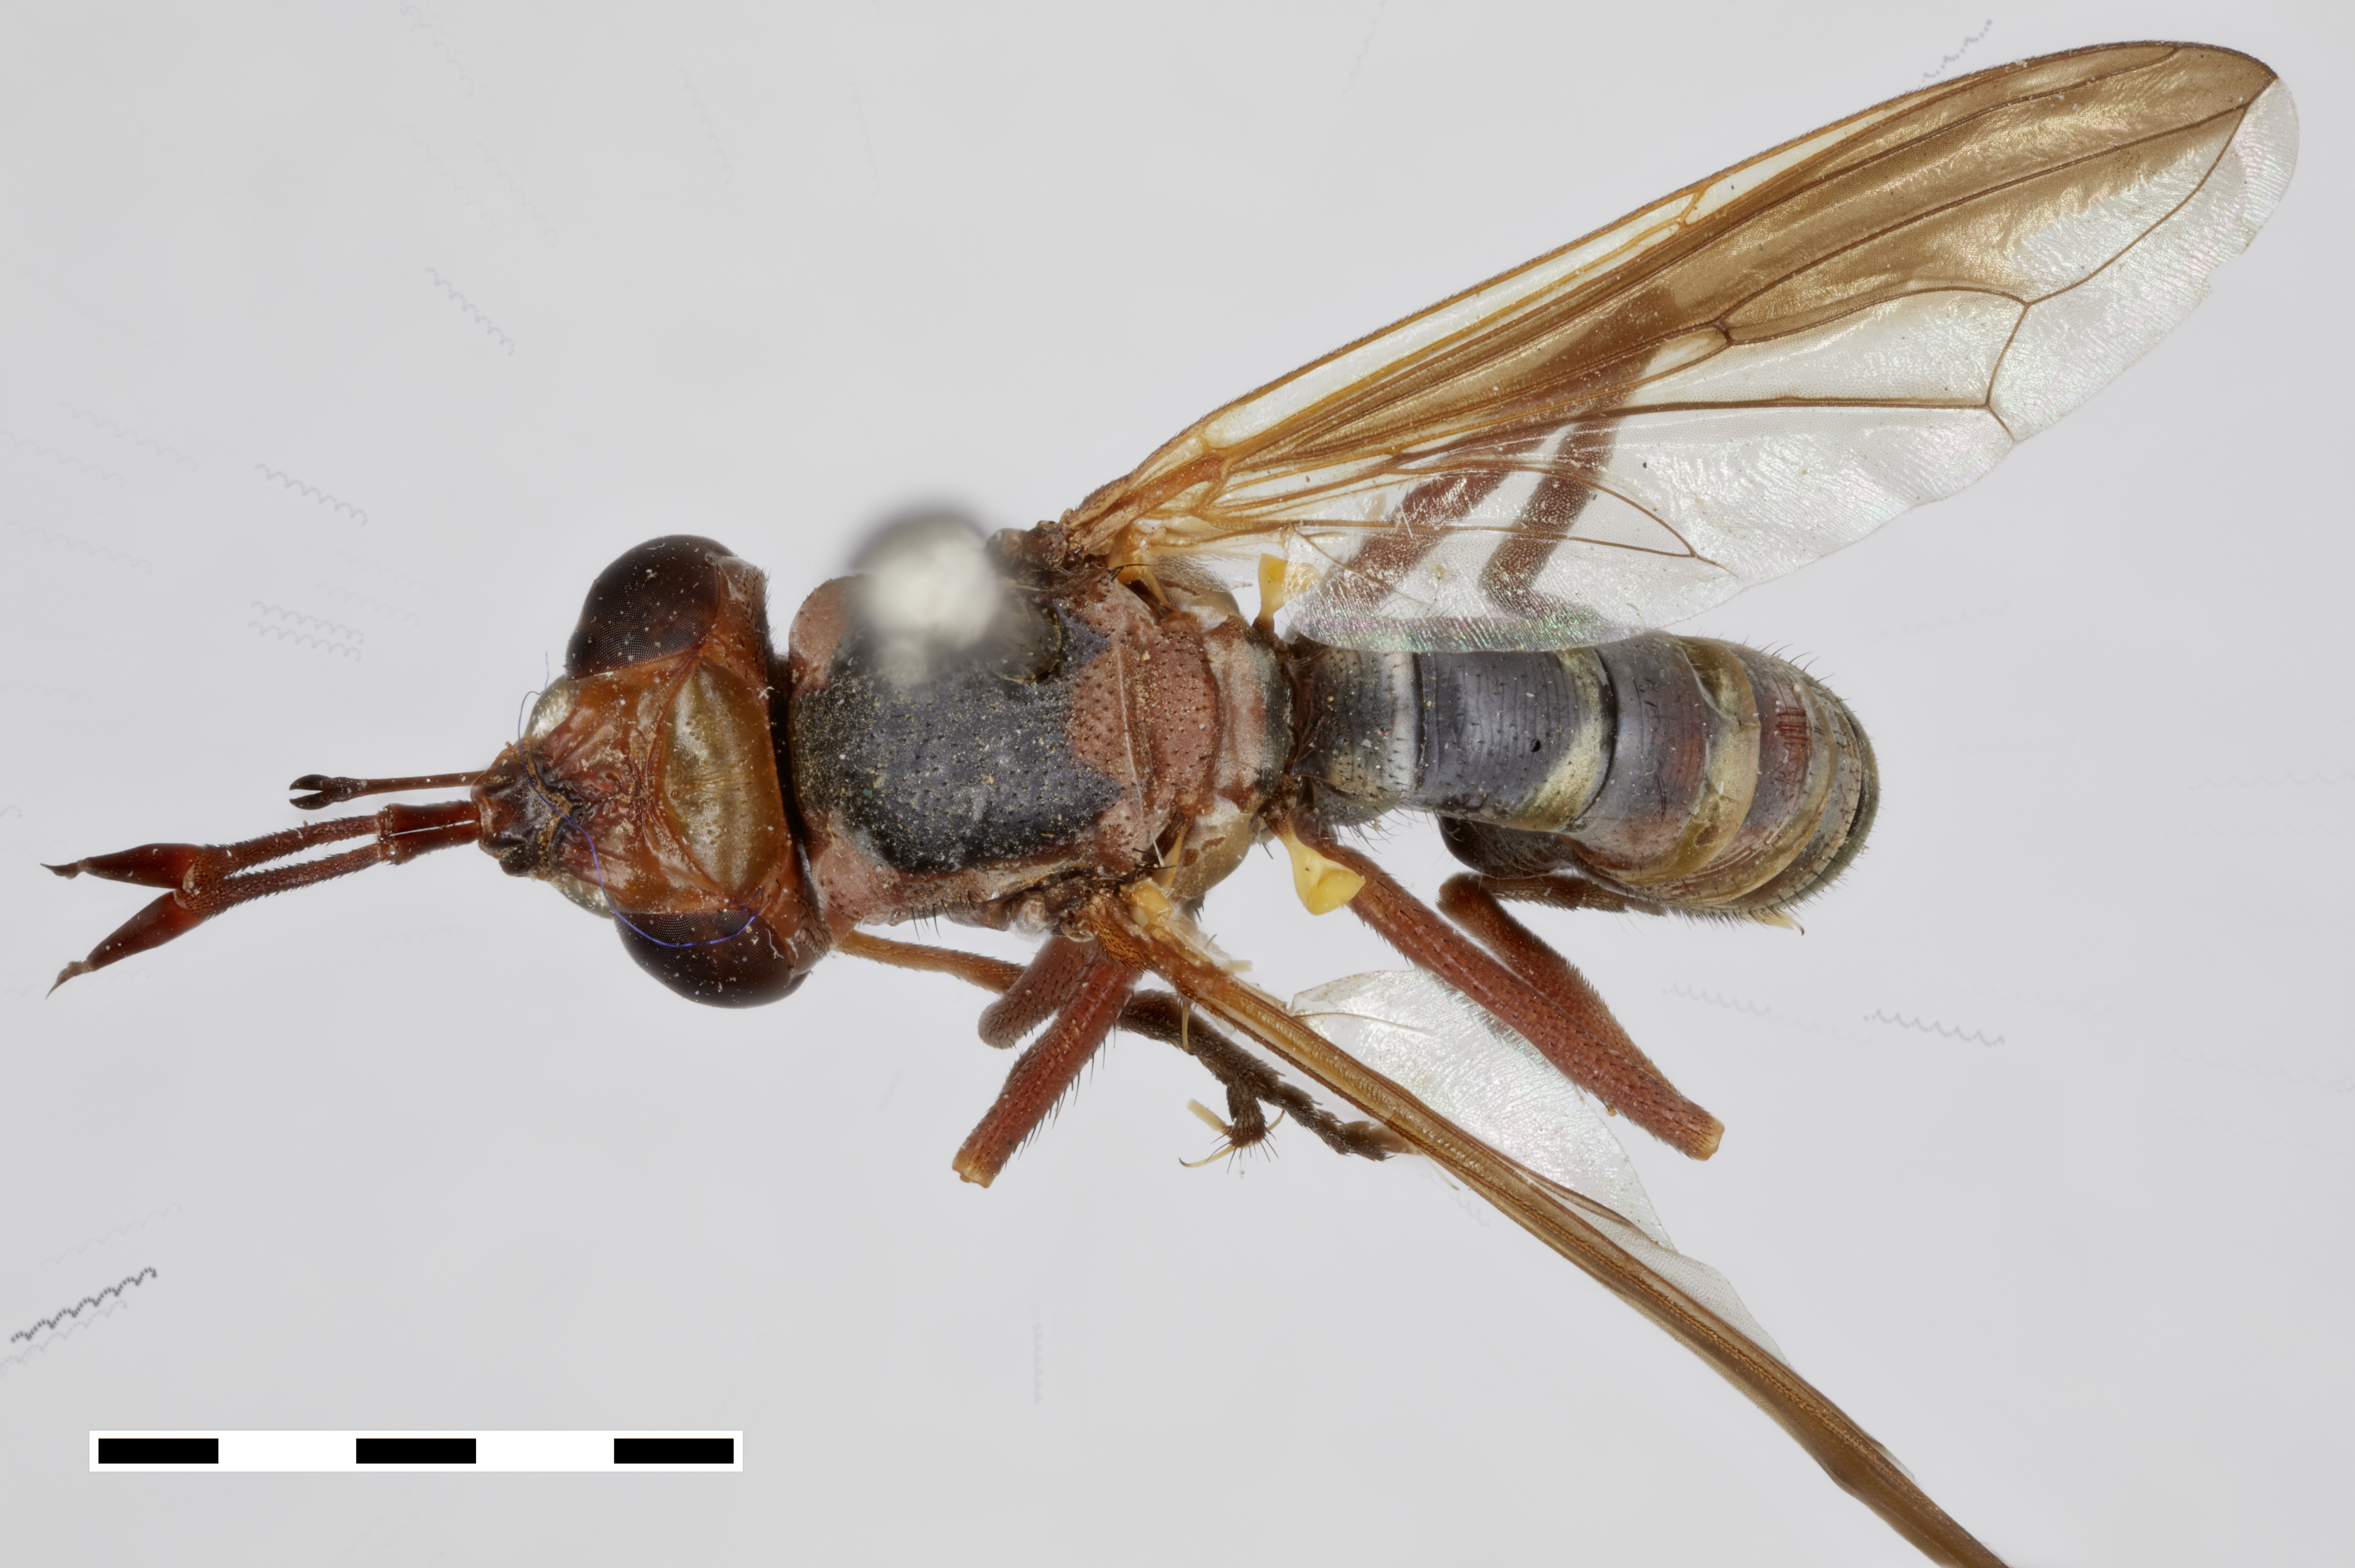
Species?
Conops nigrocoxalis
